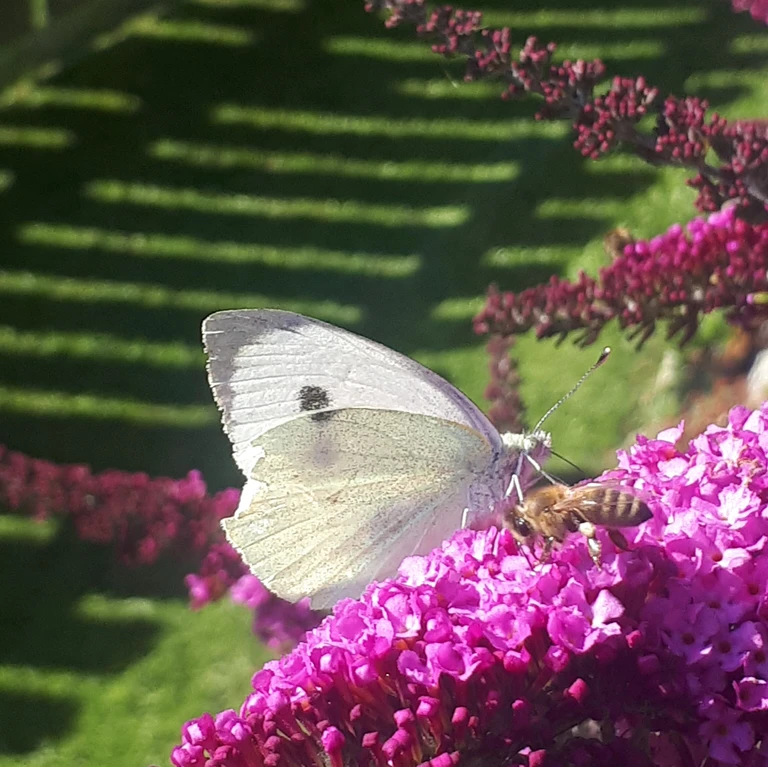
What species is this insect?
Pieris brassicae
